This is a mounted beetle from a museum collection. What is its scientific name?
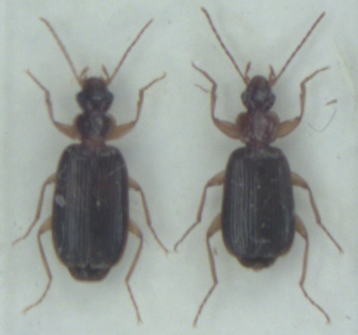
Dromius meridionalis
